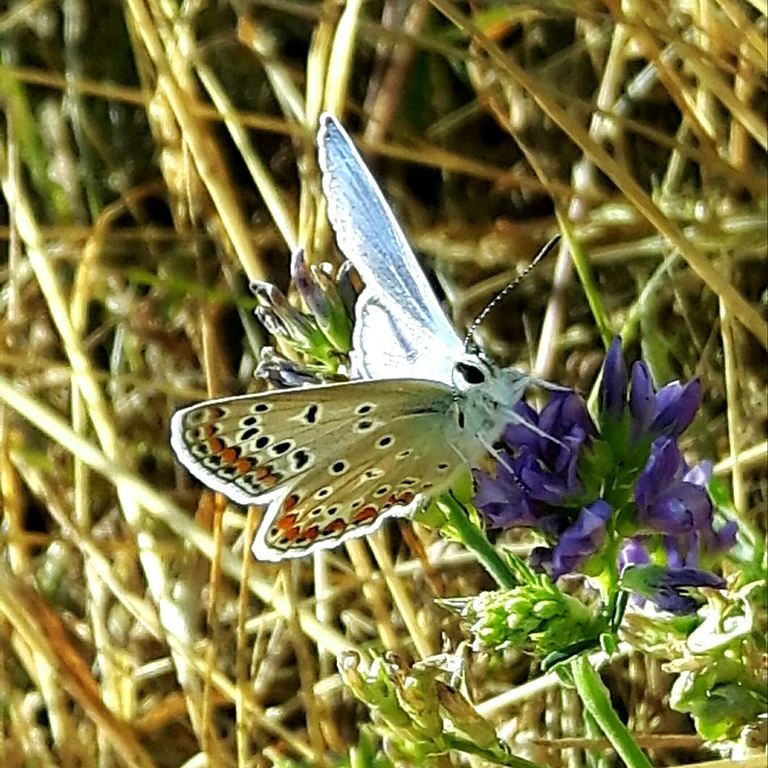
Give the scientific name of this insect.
Polyommatus icarus
